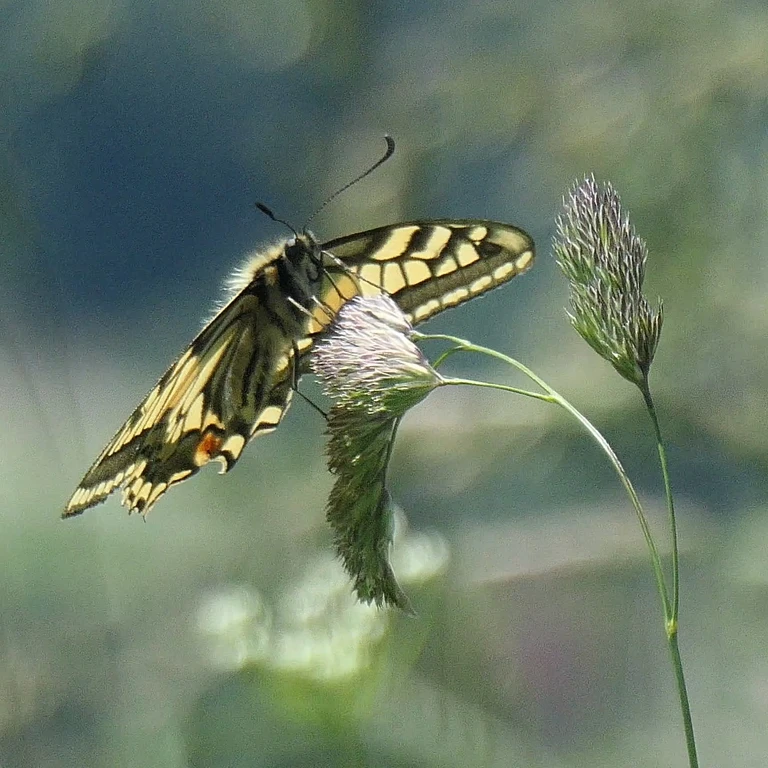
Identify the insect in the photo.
Papilio machaon
